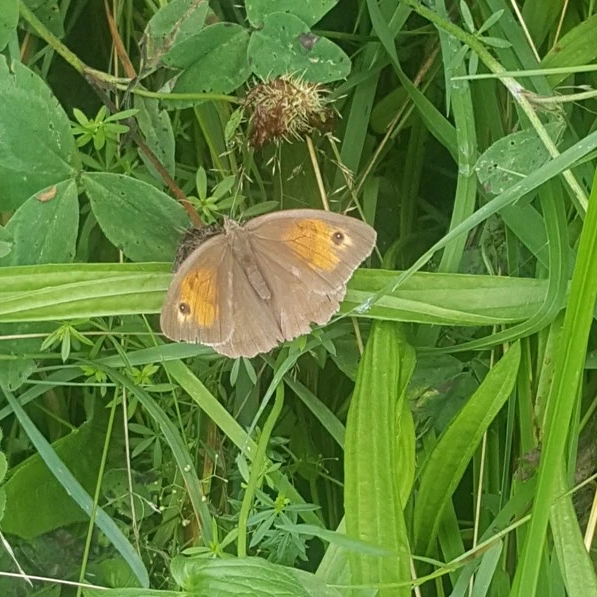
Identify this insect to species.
Maniola jurtina
